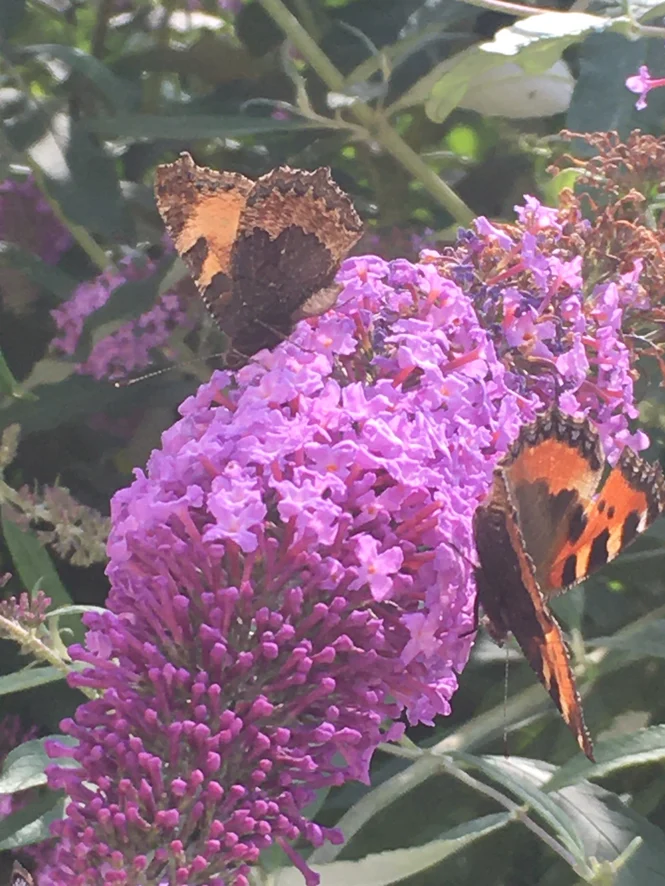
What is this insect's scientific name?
Aglais urticae
